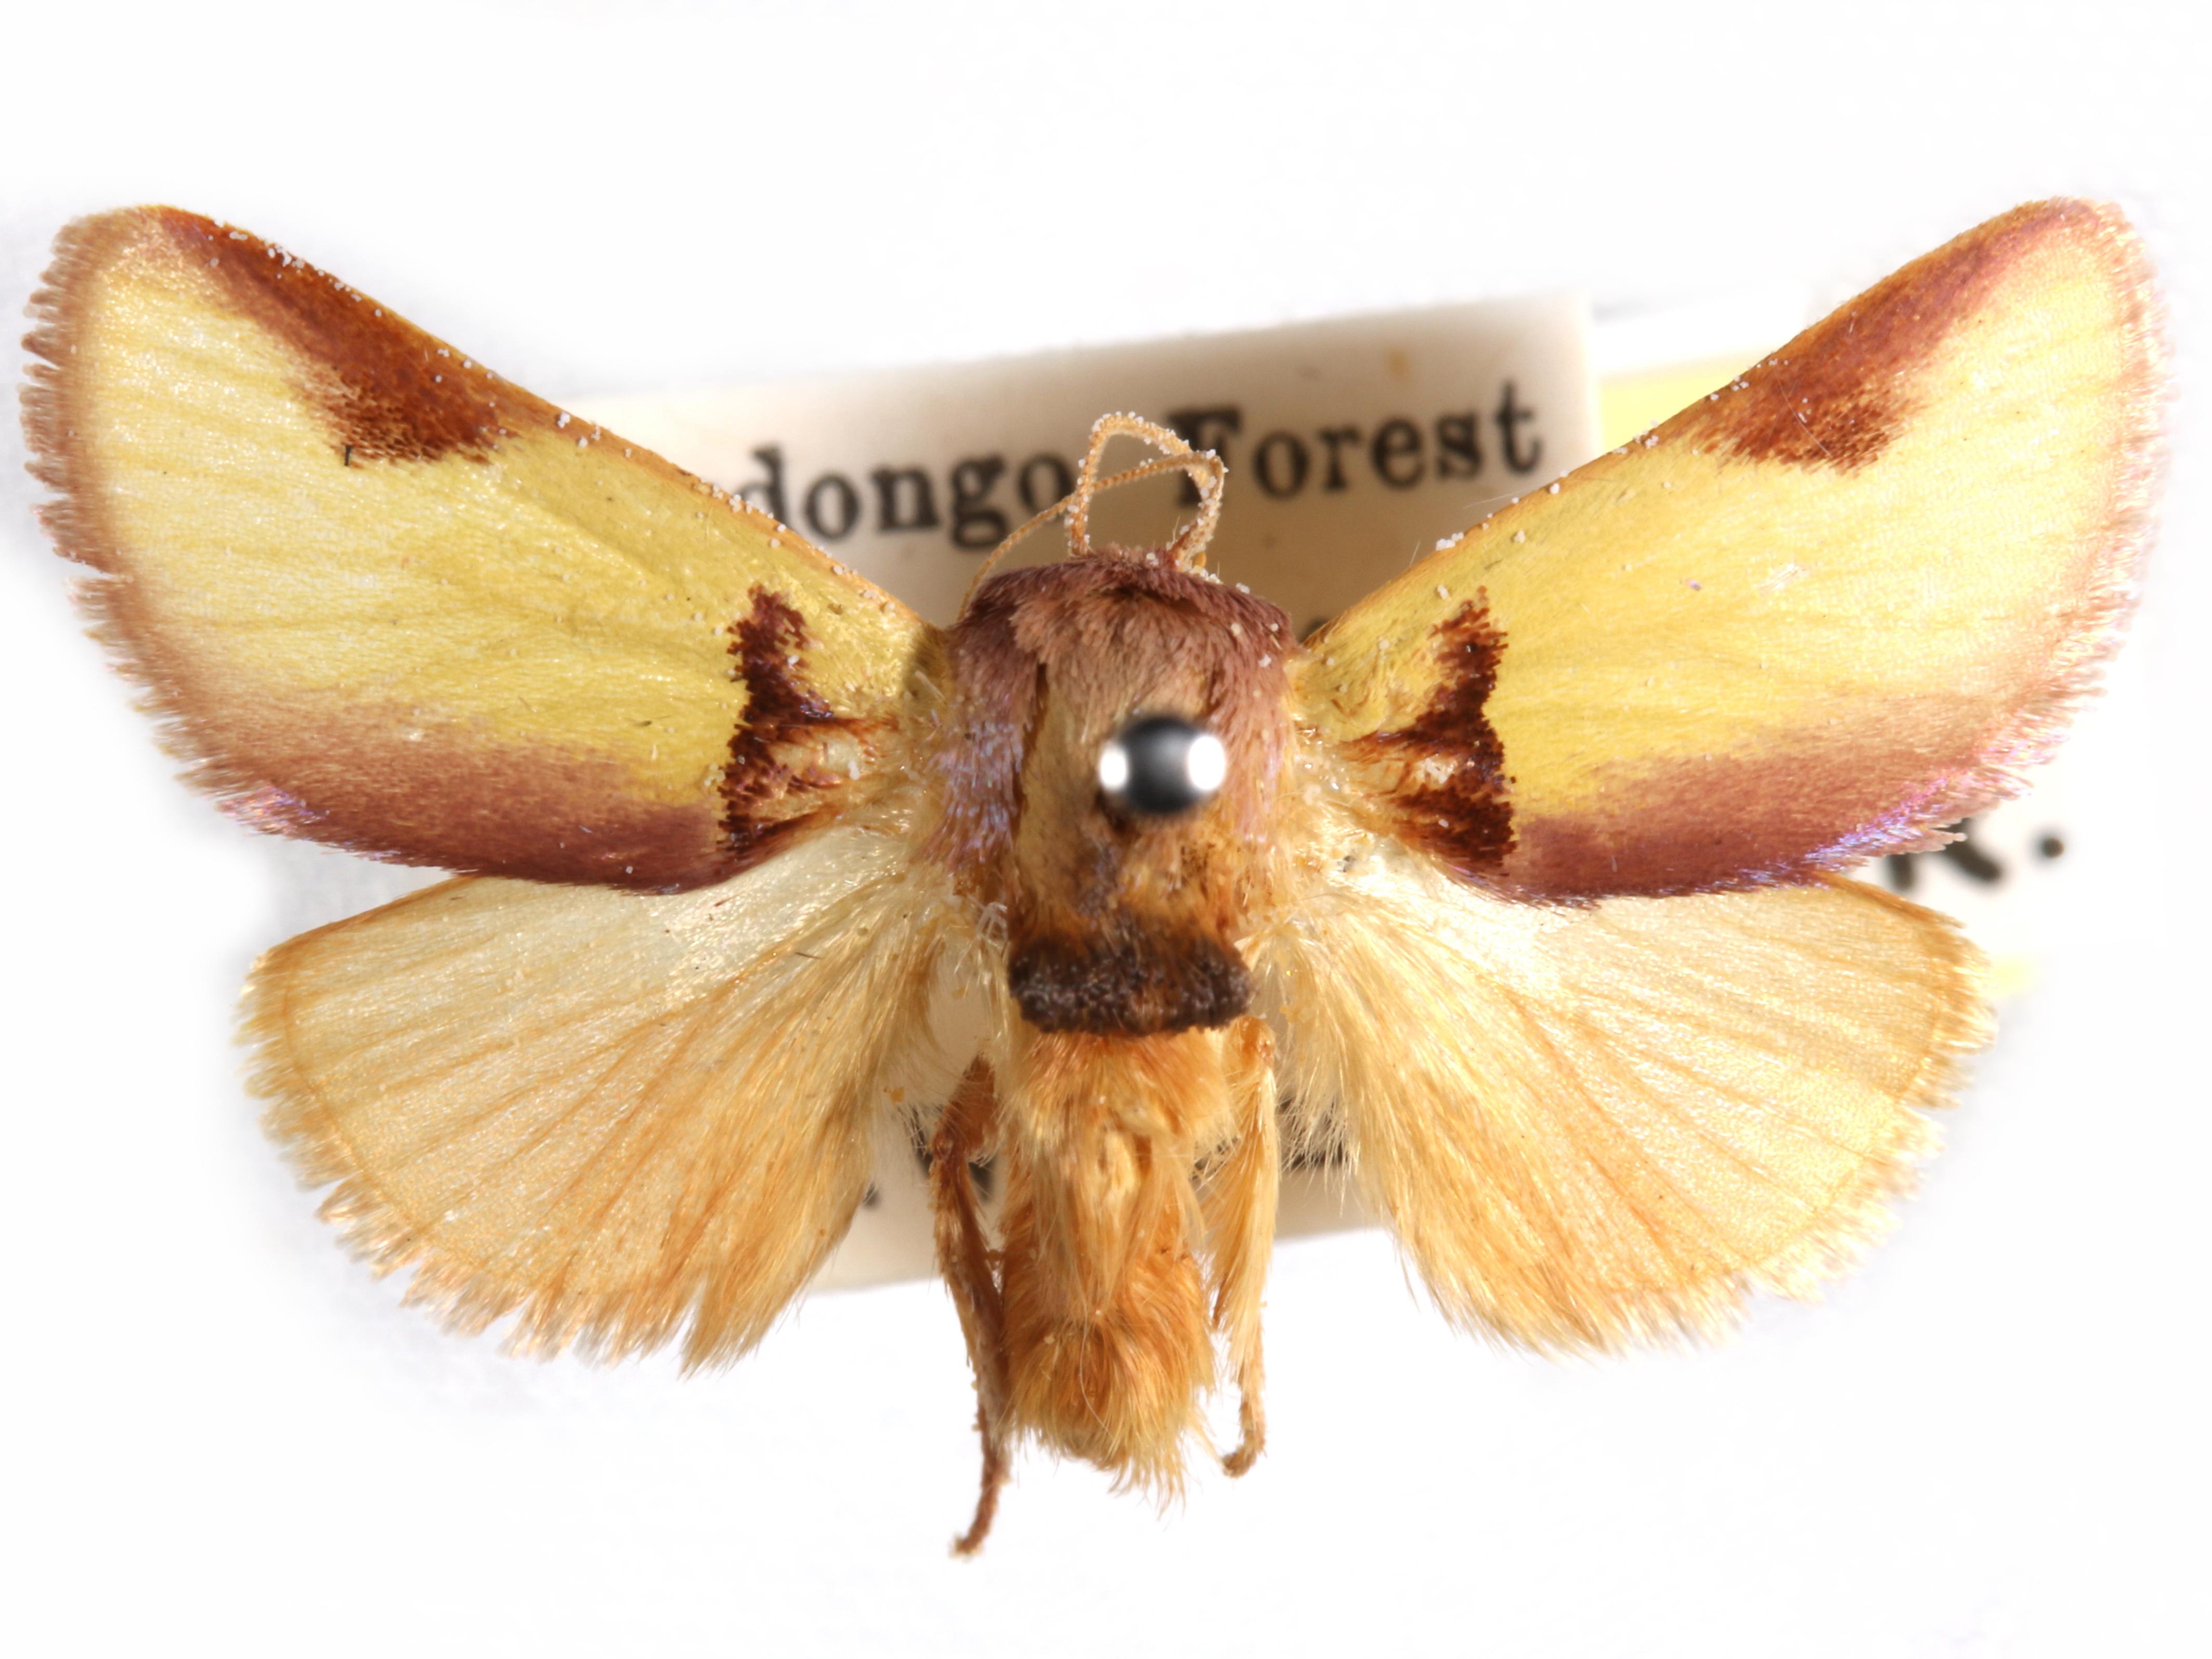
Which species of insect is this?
Perola afflata
